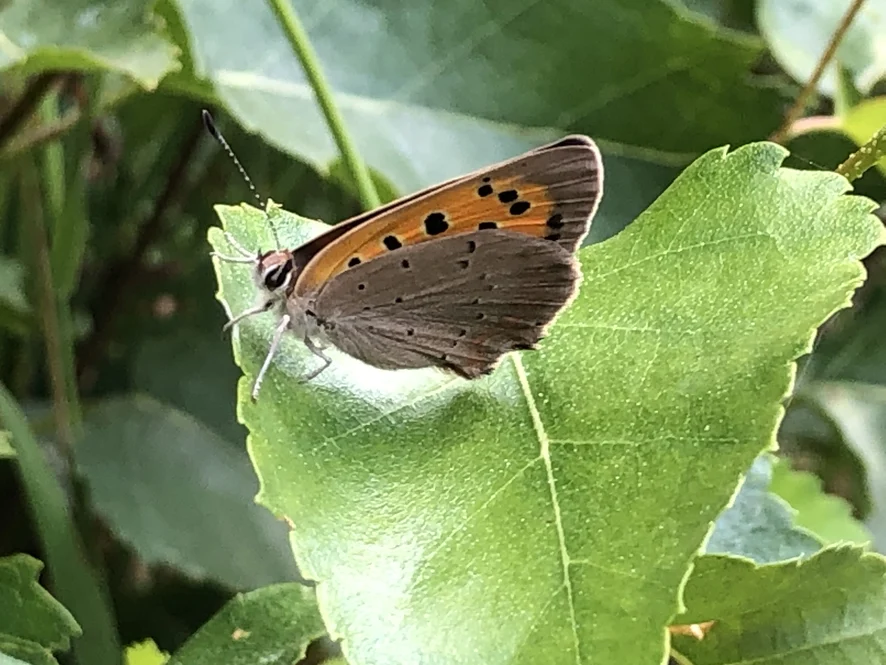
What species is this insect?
Lycaena phlaeas
